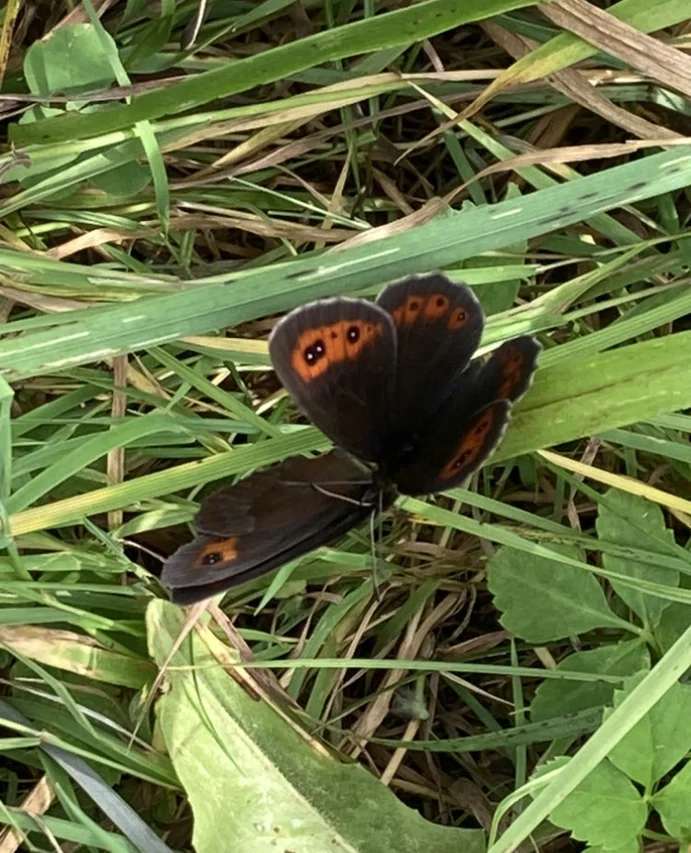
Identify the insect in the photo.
Erebia aethiops
